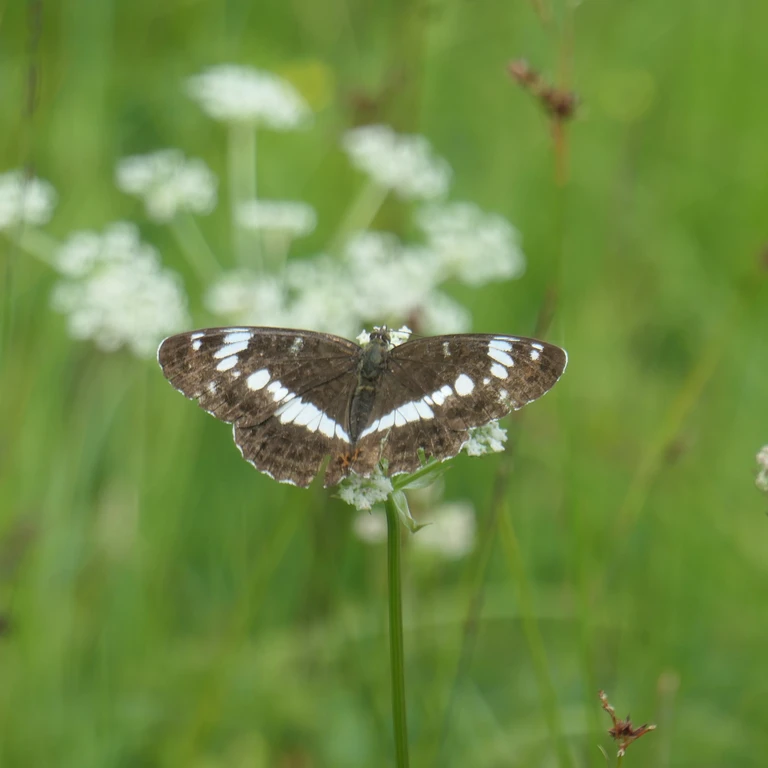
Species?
Limenitis camilla (also Ladoga camilla)
